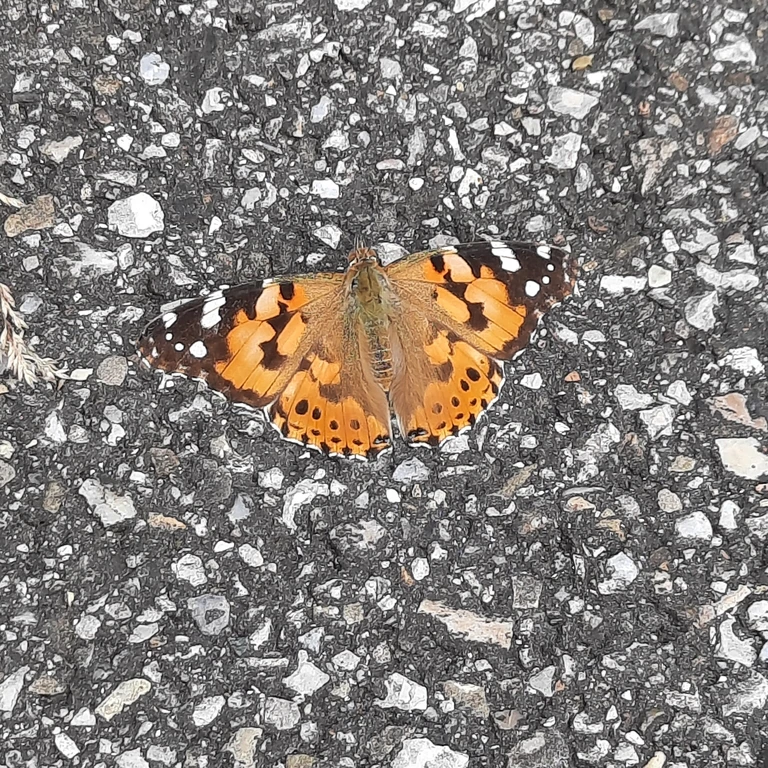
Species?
Vanessa cardui
